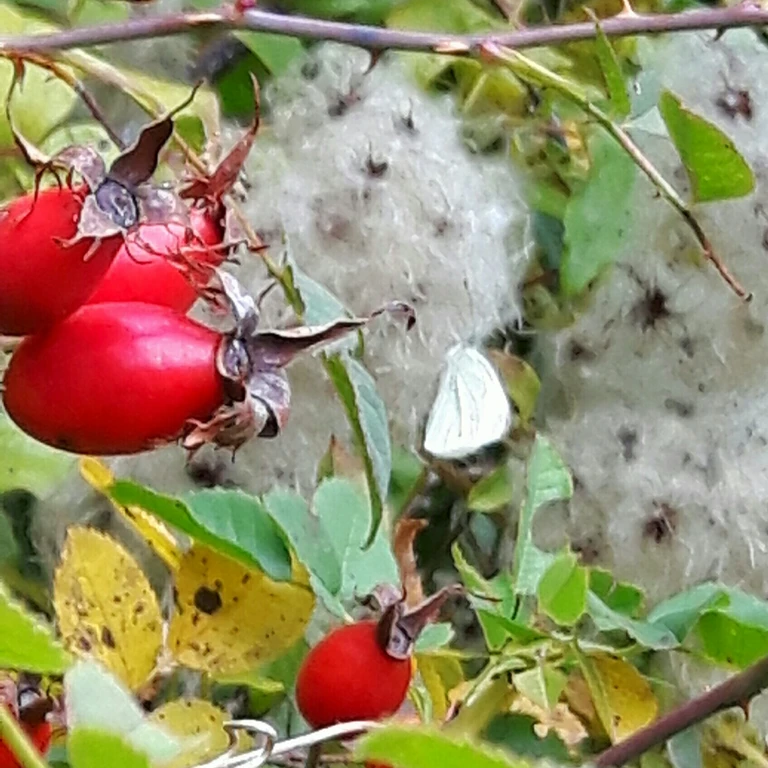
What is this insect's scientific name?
Pieris napi
